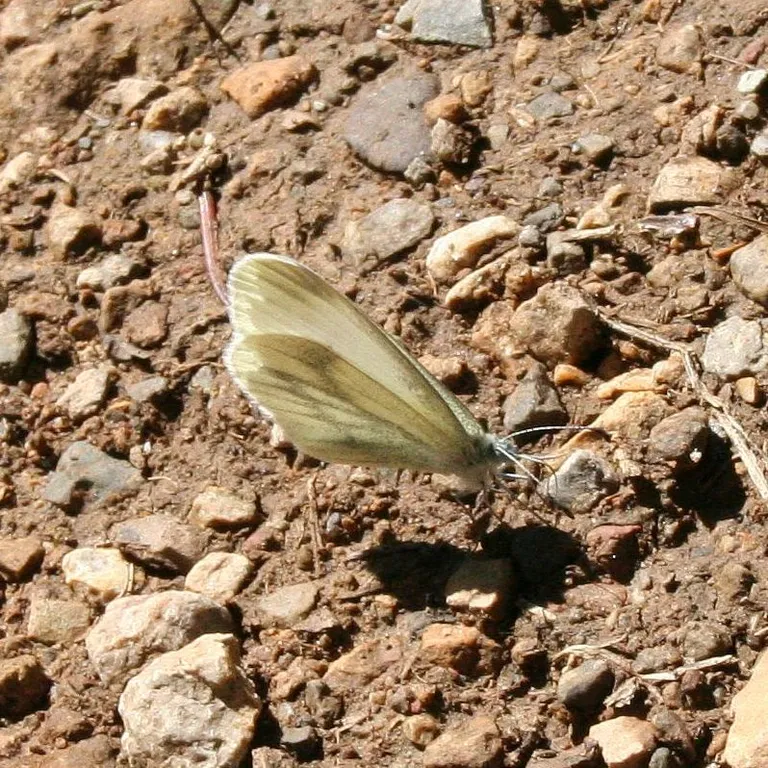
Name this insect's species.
Leptidea sinapis/juvernica
